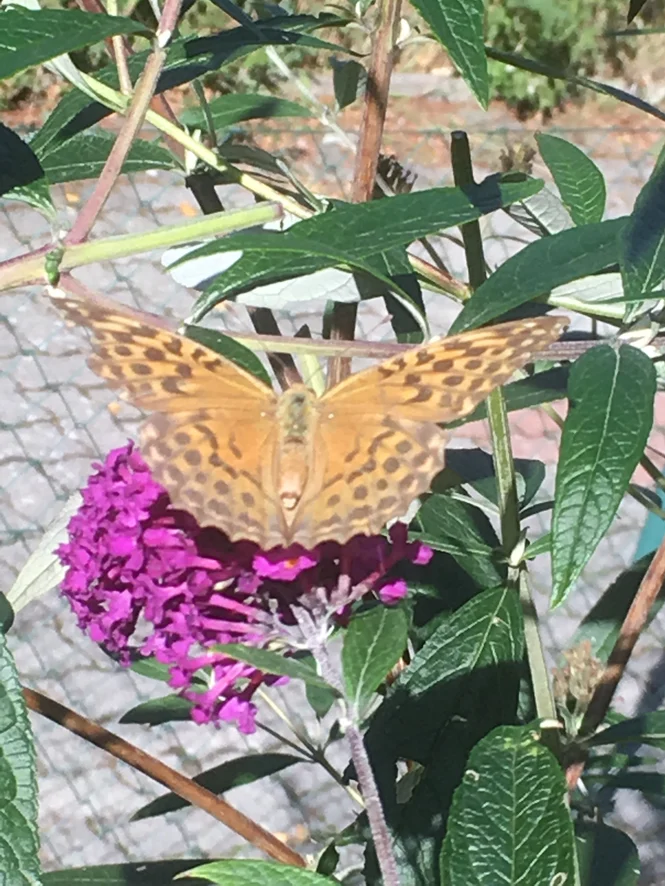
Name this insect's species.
Argynnis paphia
